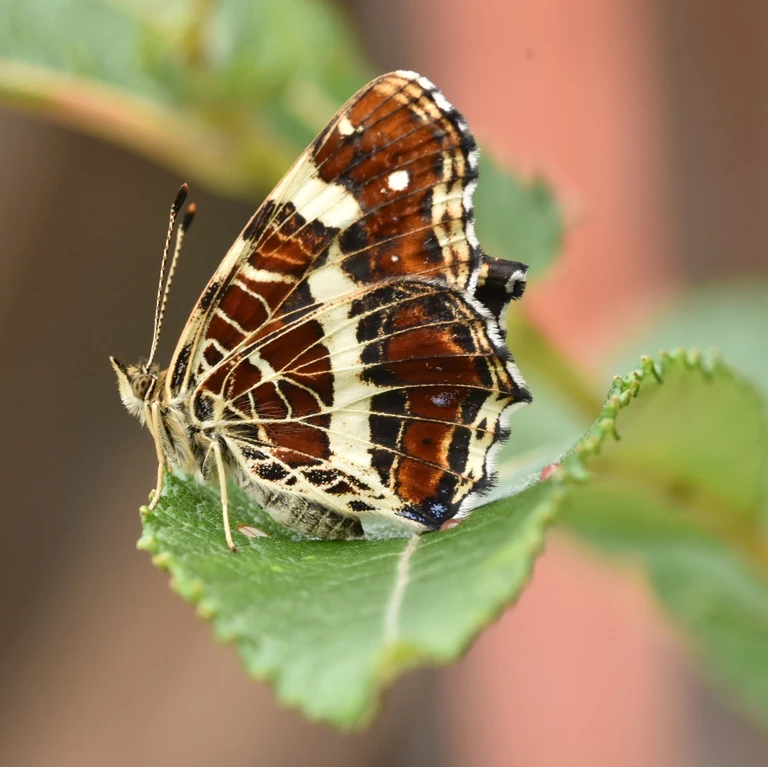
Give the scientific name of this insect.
Araschnia levana
